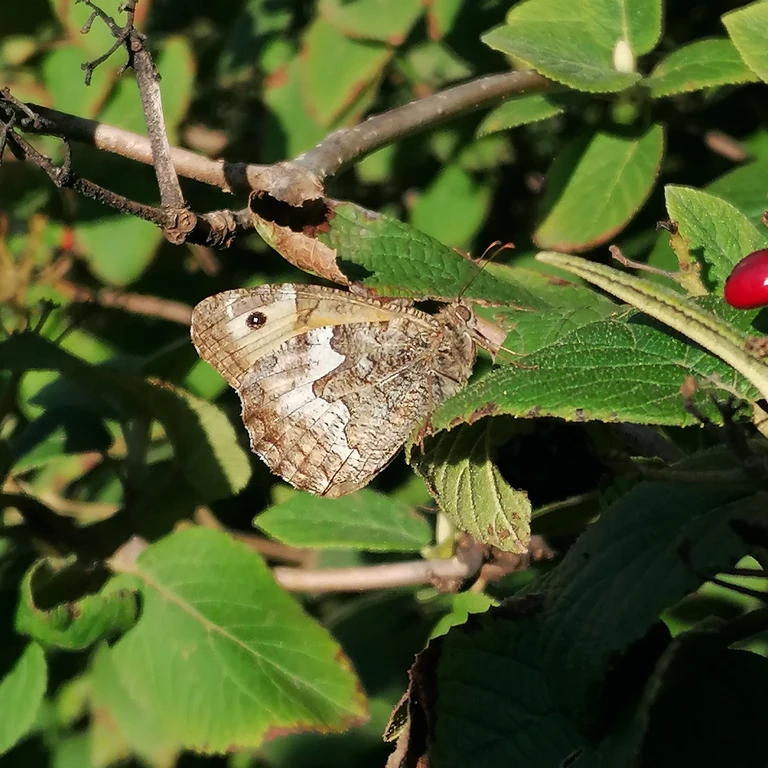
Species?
Hipparchia semele
